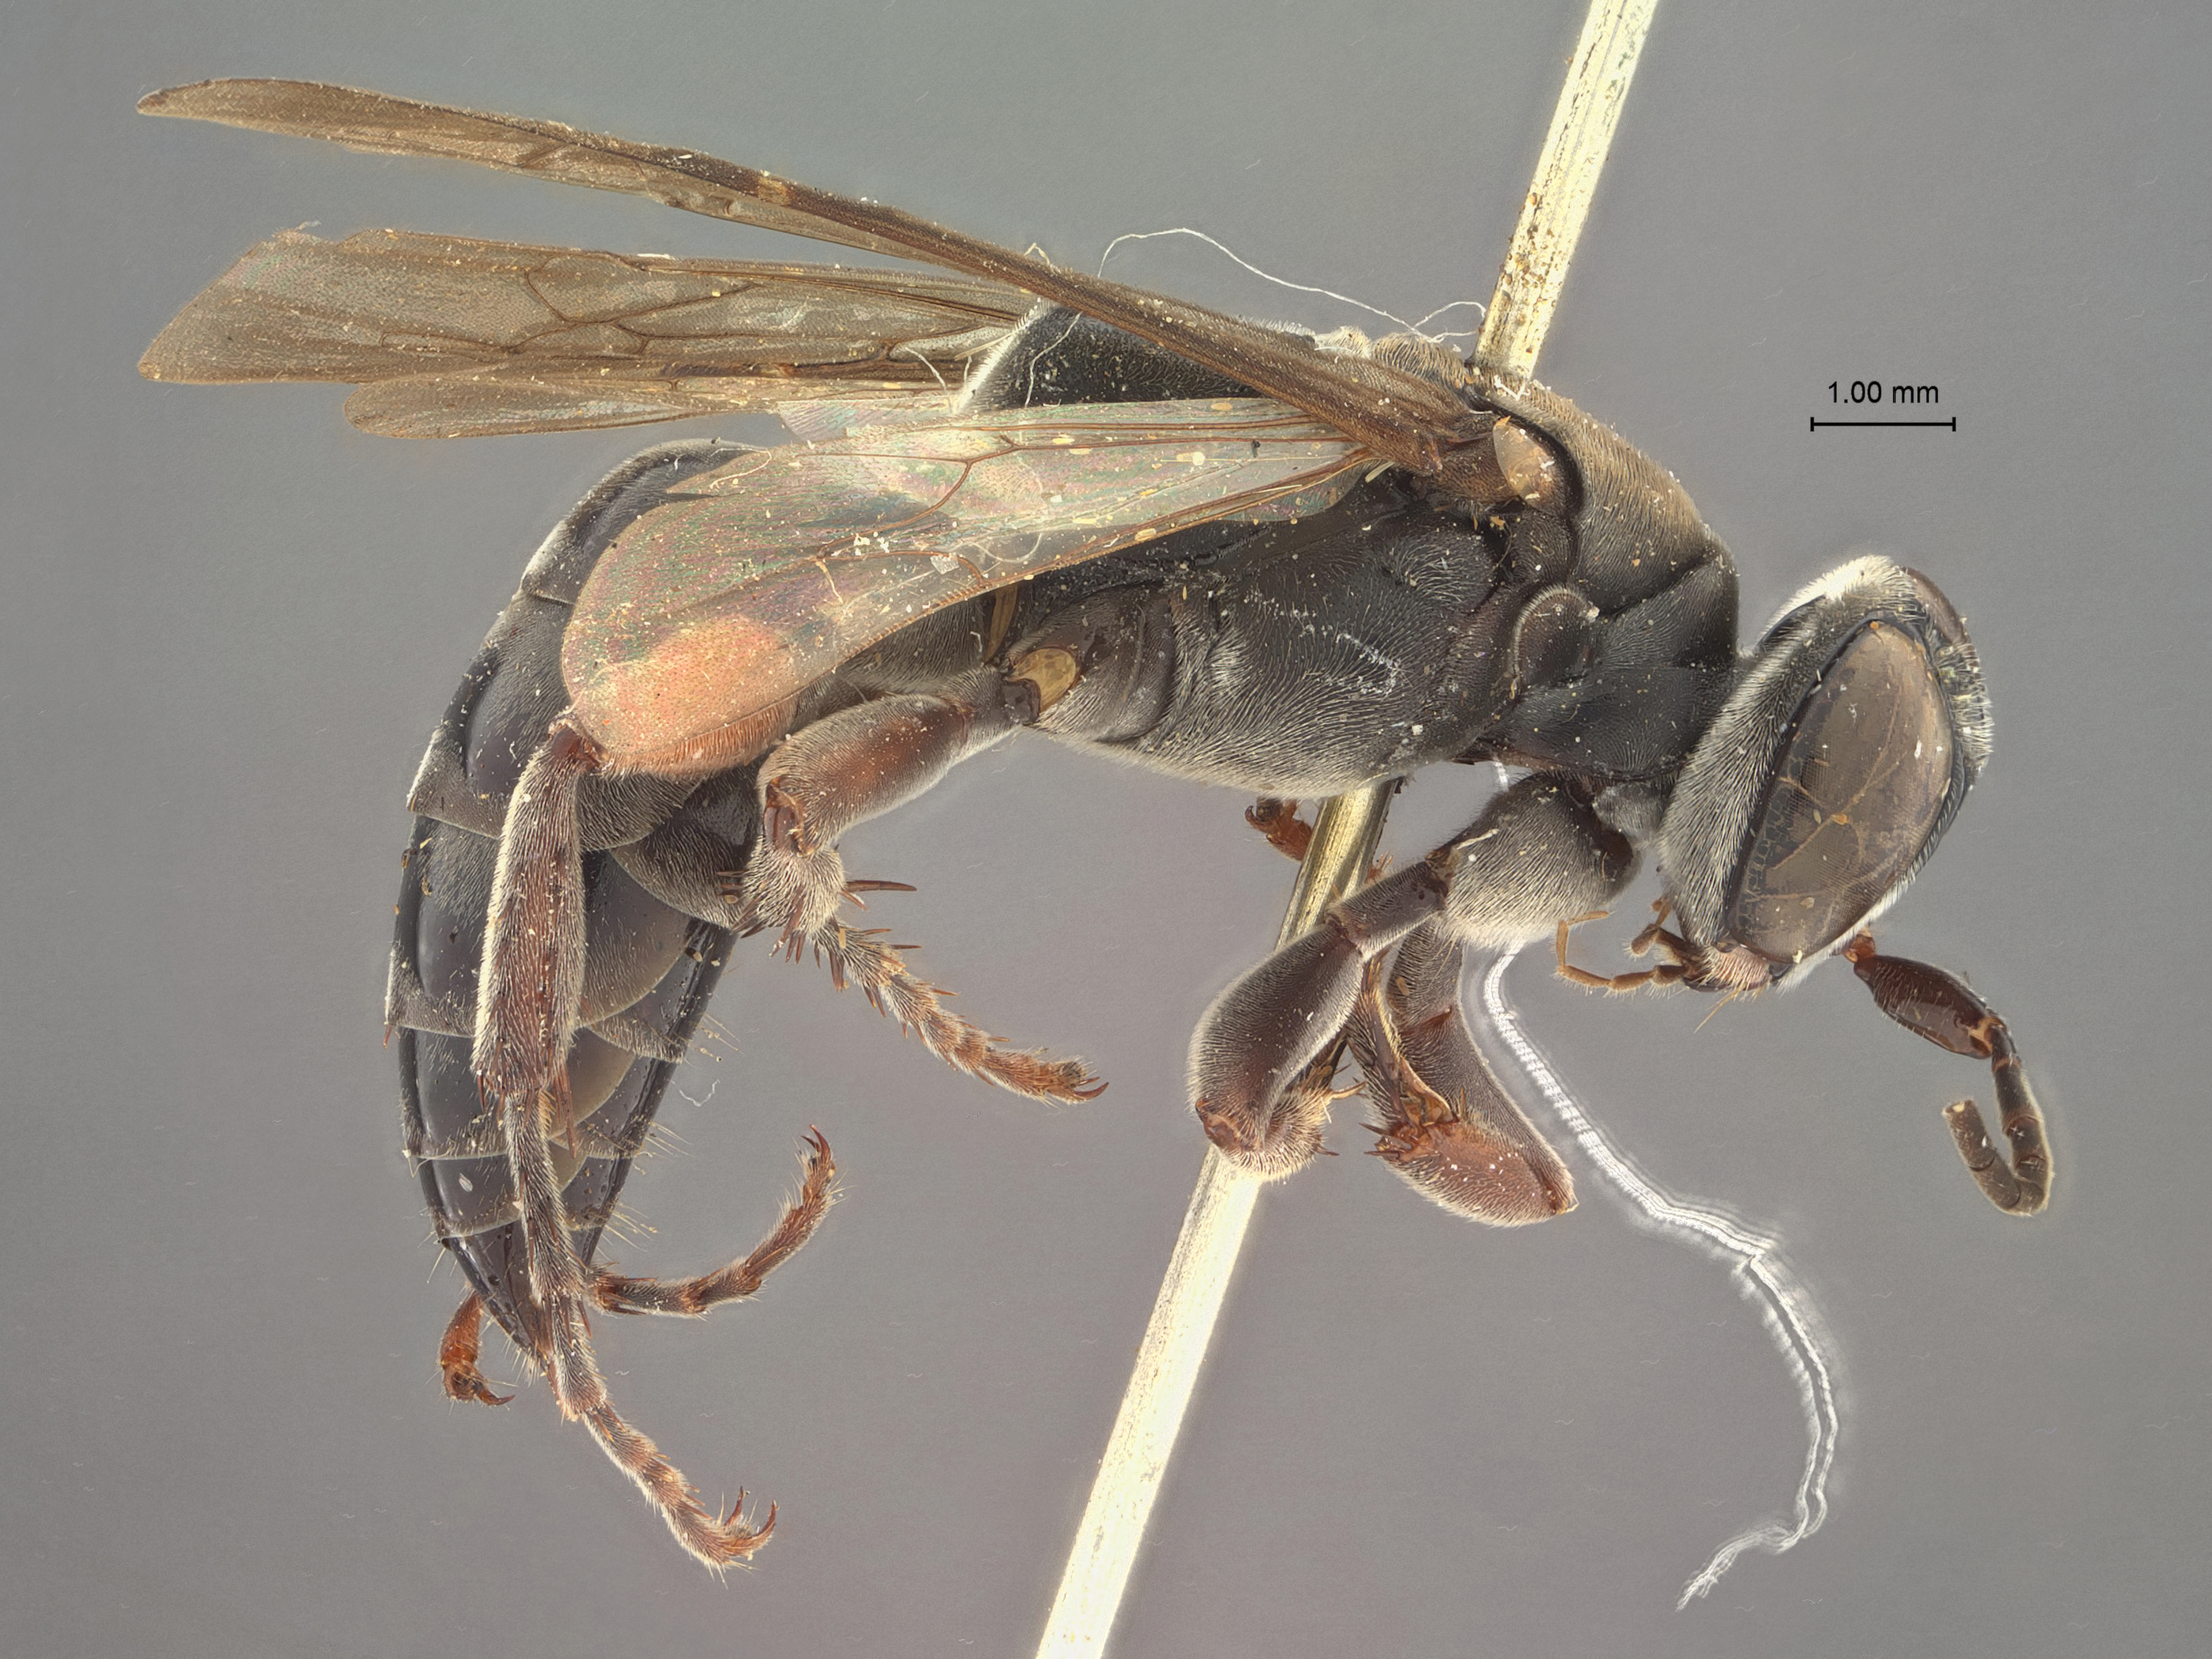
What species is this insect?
Larra luzonensis
